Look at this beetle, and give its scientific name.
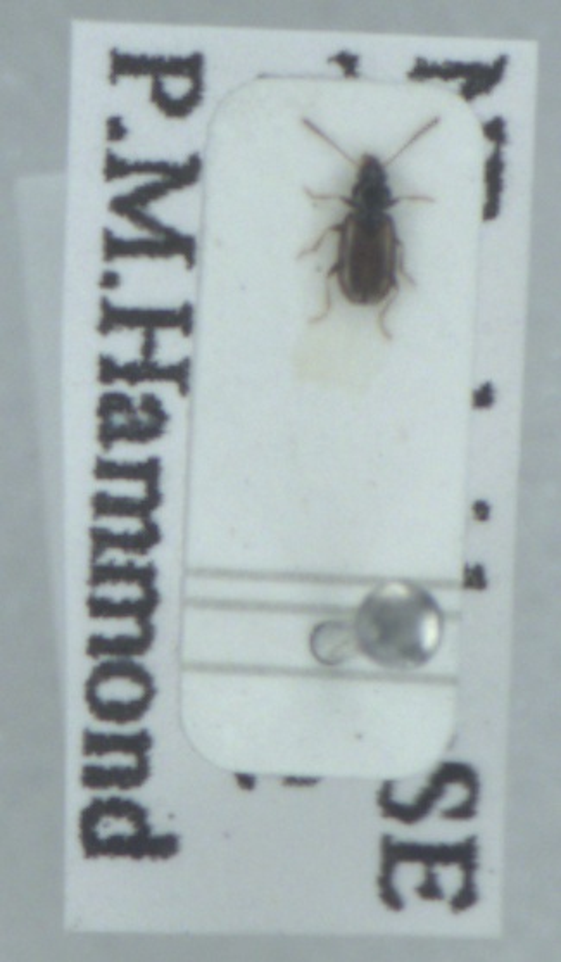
Tachys scutellaris
